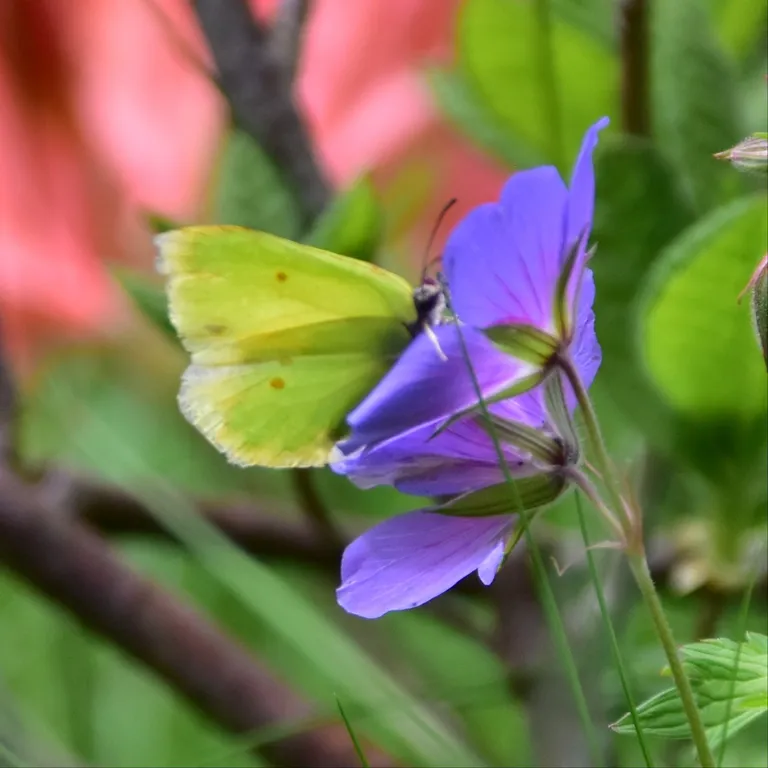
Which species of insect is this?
Gonepteryx rhamni
